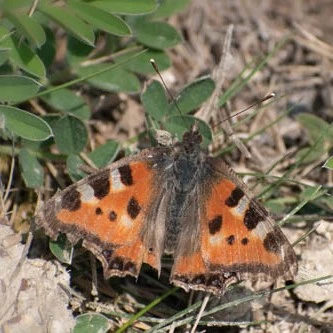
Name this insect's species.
Aglais urticae
